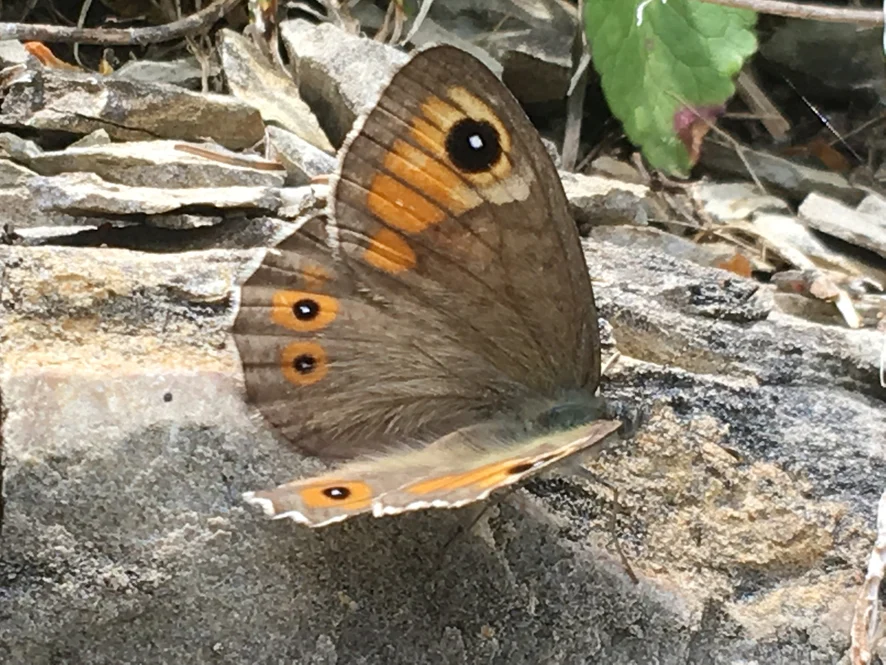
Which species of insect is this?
Lasiommata maera (also Pararge maera)
